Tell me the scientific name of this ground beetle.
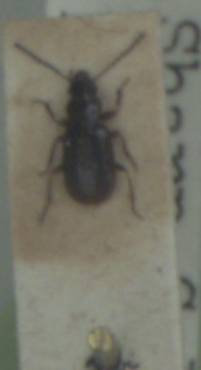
Acupalpus exiguus
